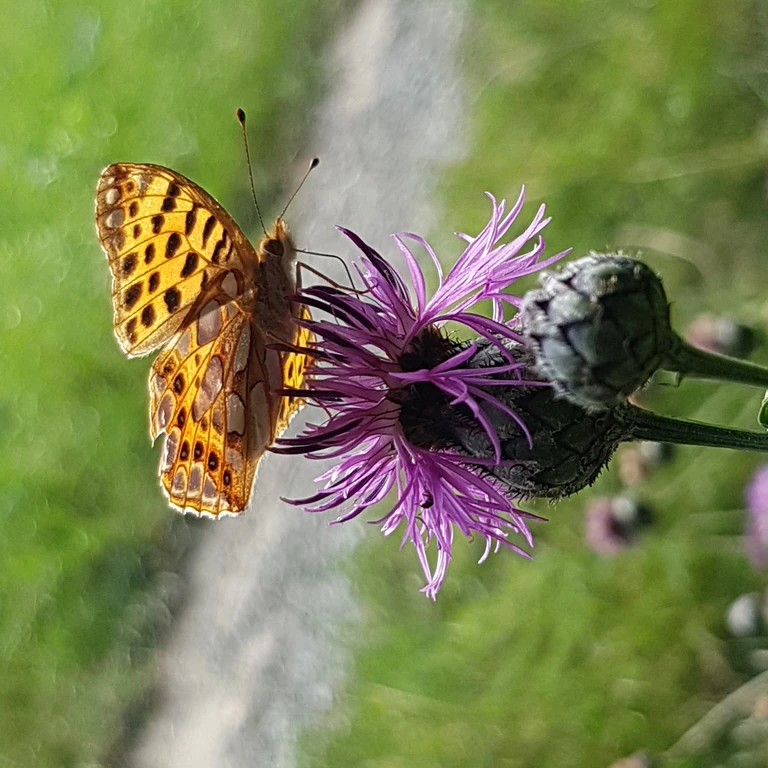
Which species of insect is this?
Issoria lathonia
